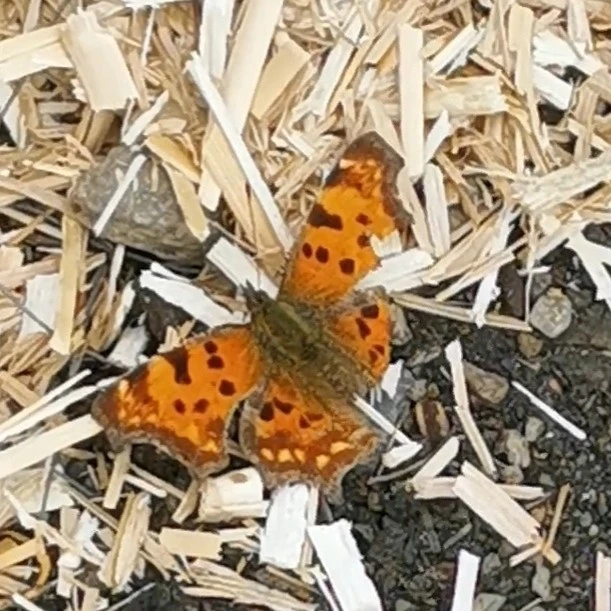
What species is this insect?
Polygonia c-album
